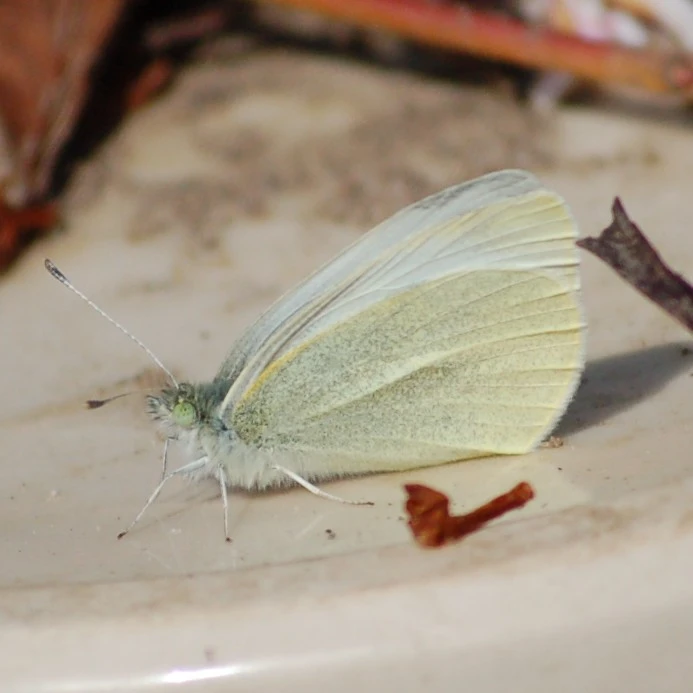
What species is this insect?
Pieris rapae
